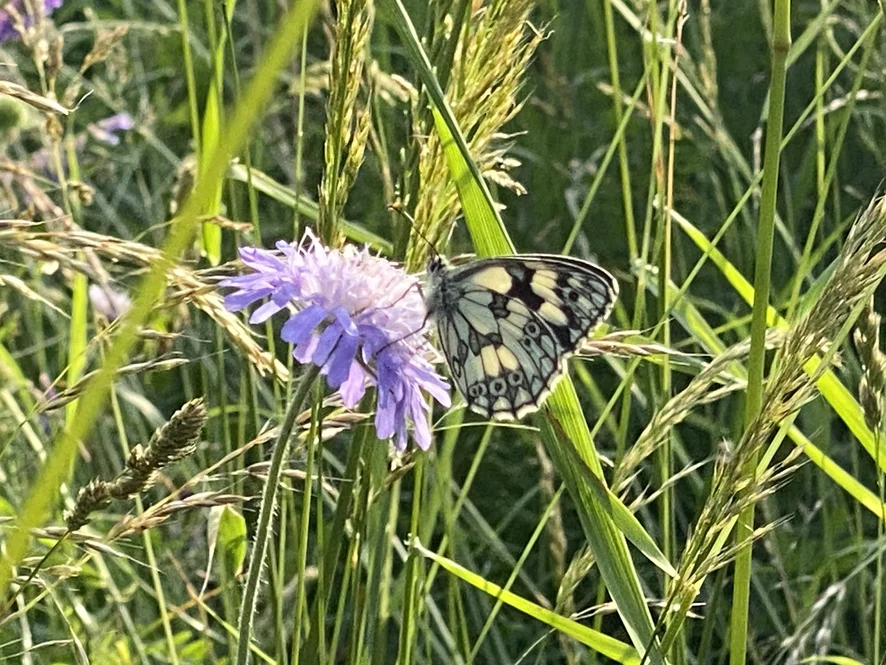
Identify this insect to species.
Melanargia galathea
